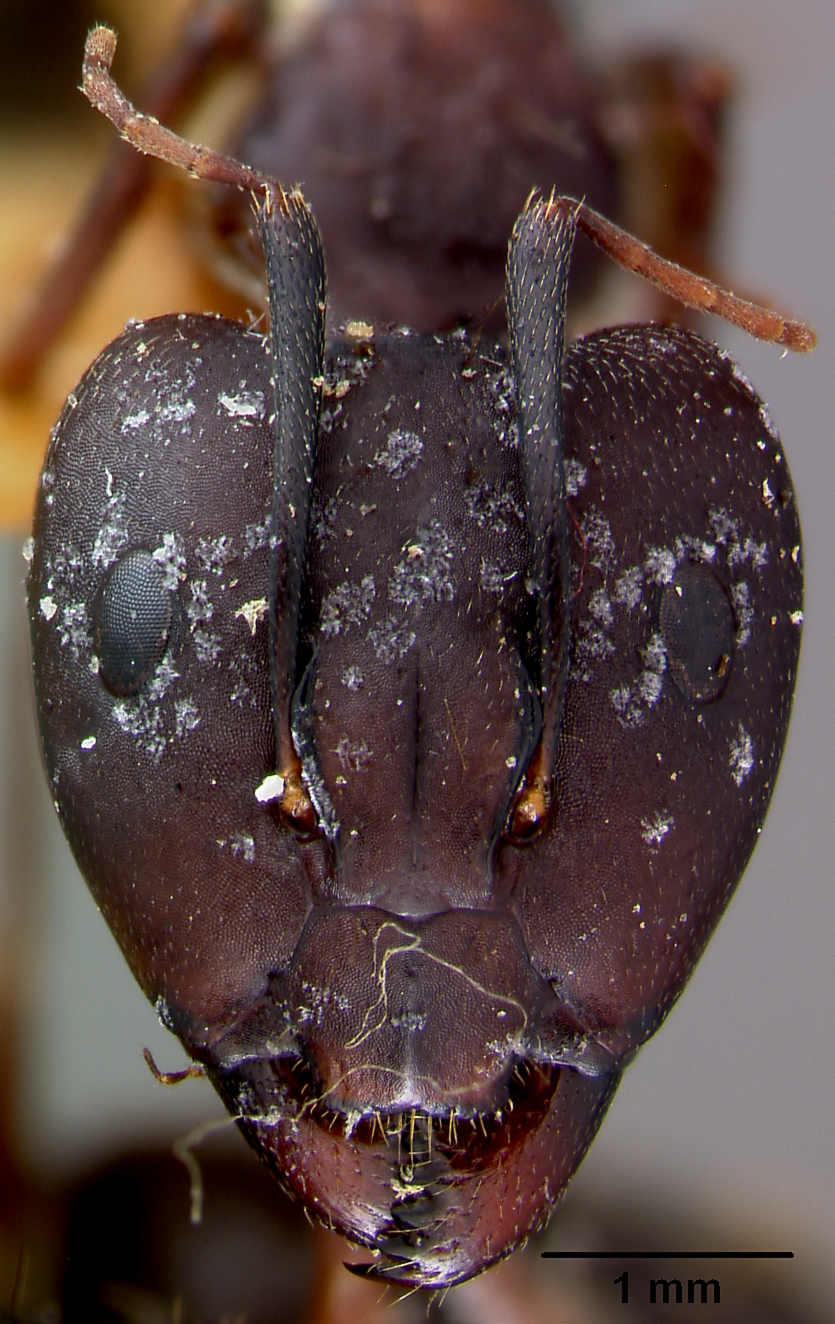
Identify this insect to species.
Camponotus maculatus
